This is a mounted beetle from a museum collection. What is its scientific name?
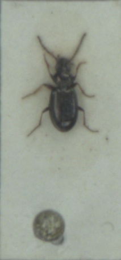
Bembidion lampros
